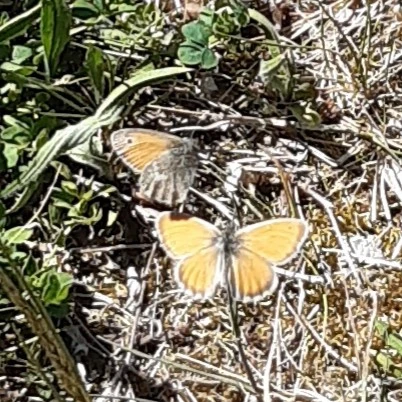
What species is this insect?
Coenonympha pamphilus
